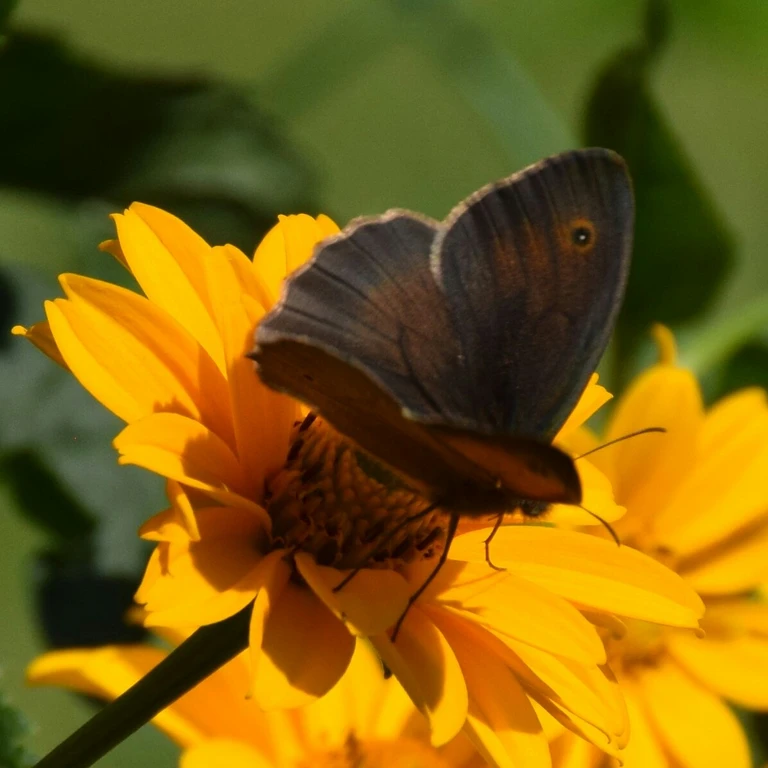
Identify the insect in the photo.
Maniola jurtina
